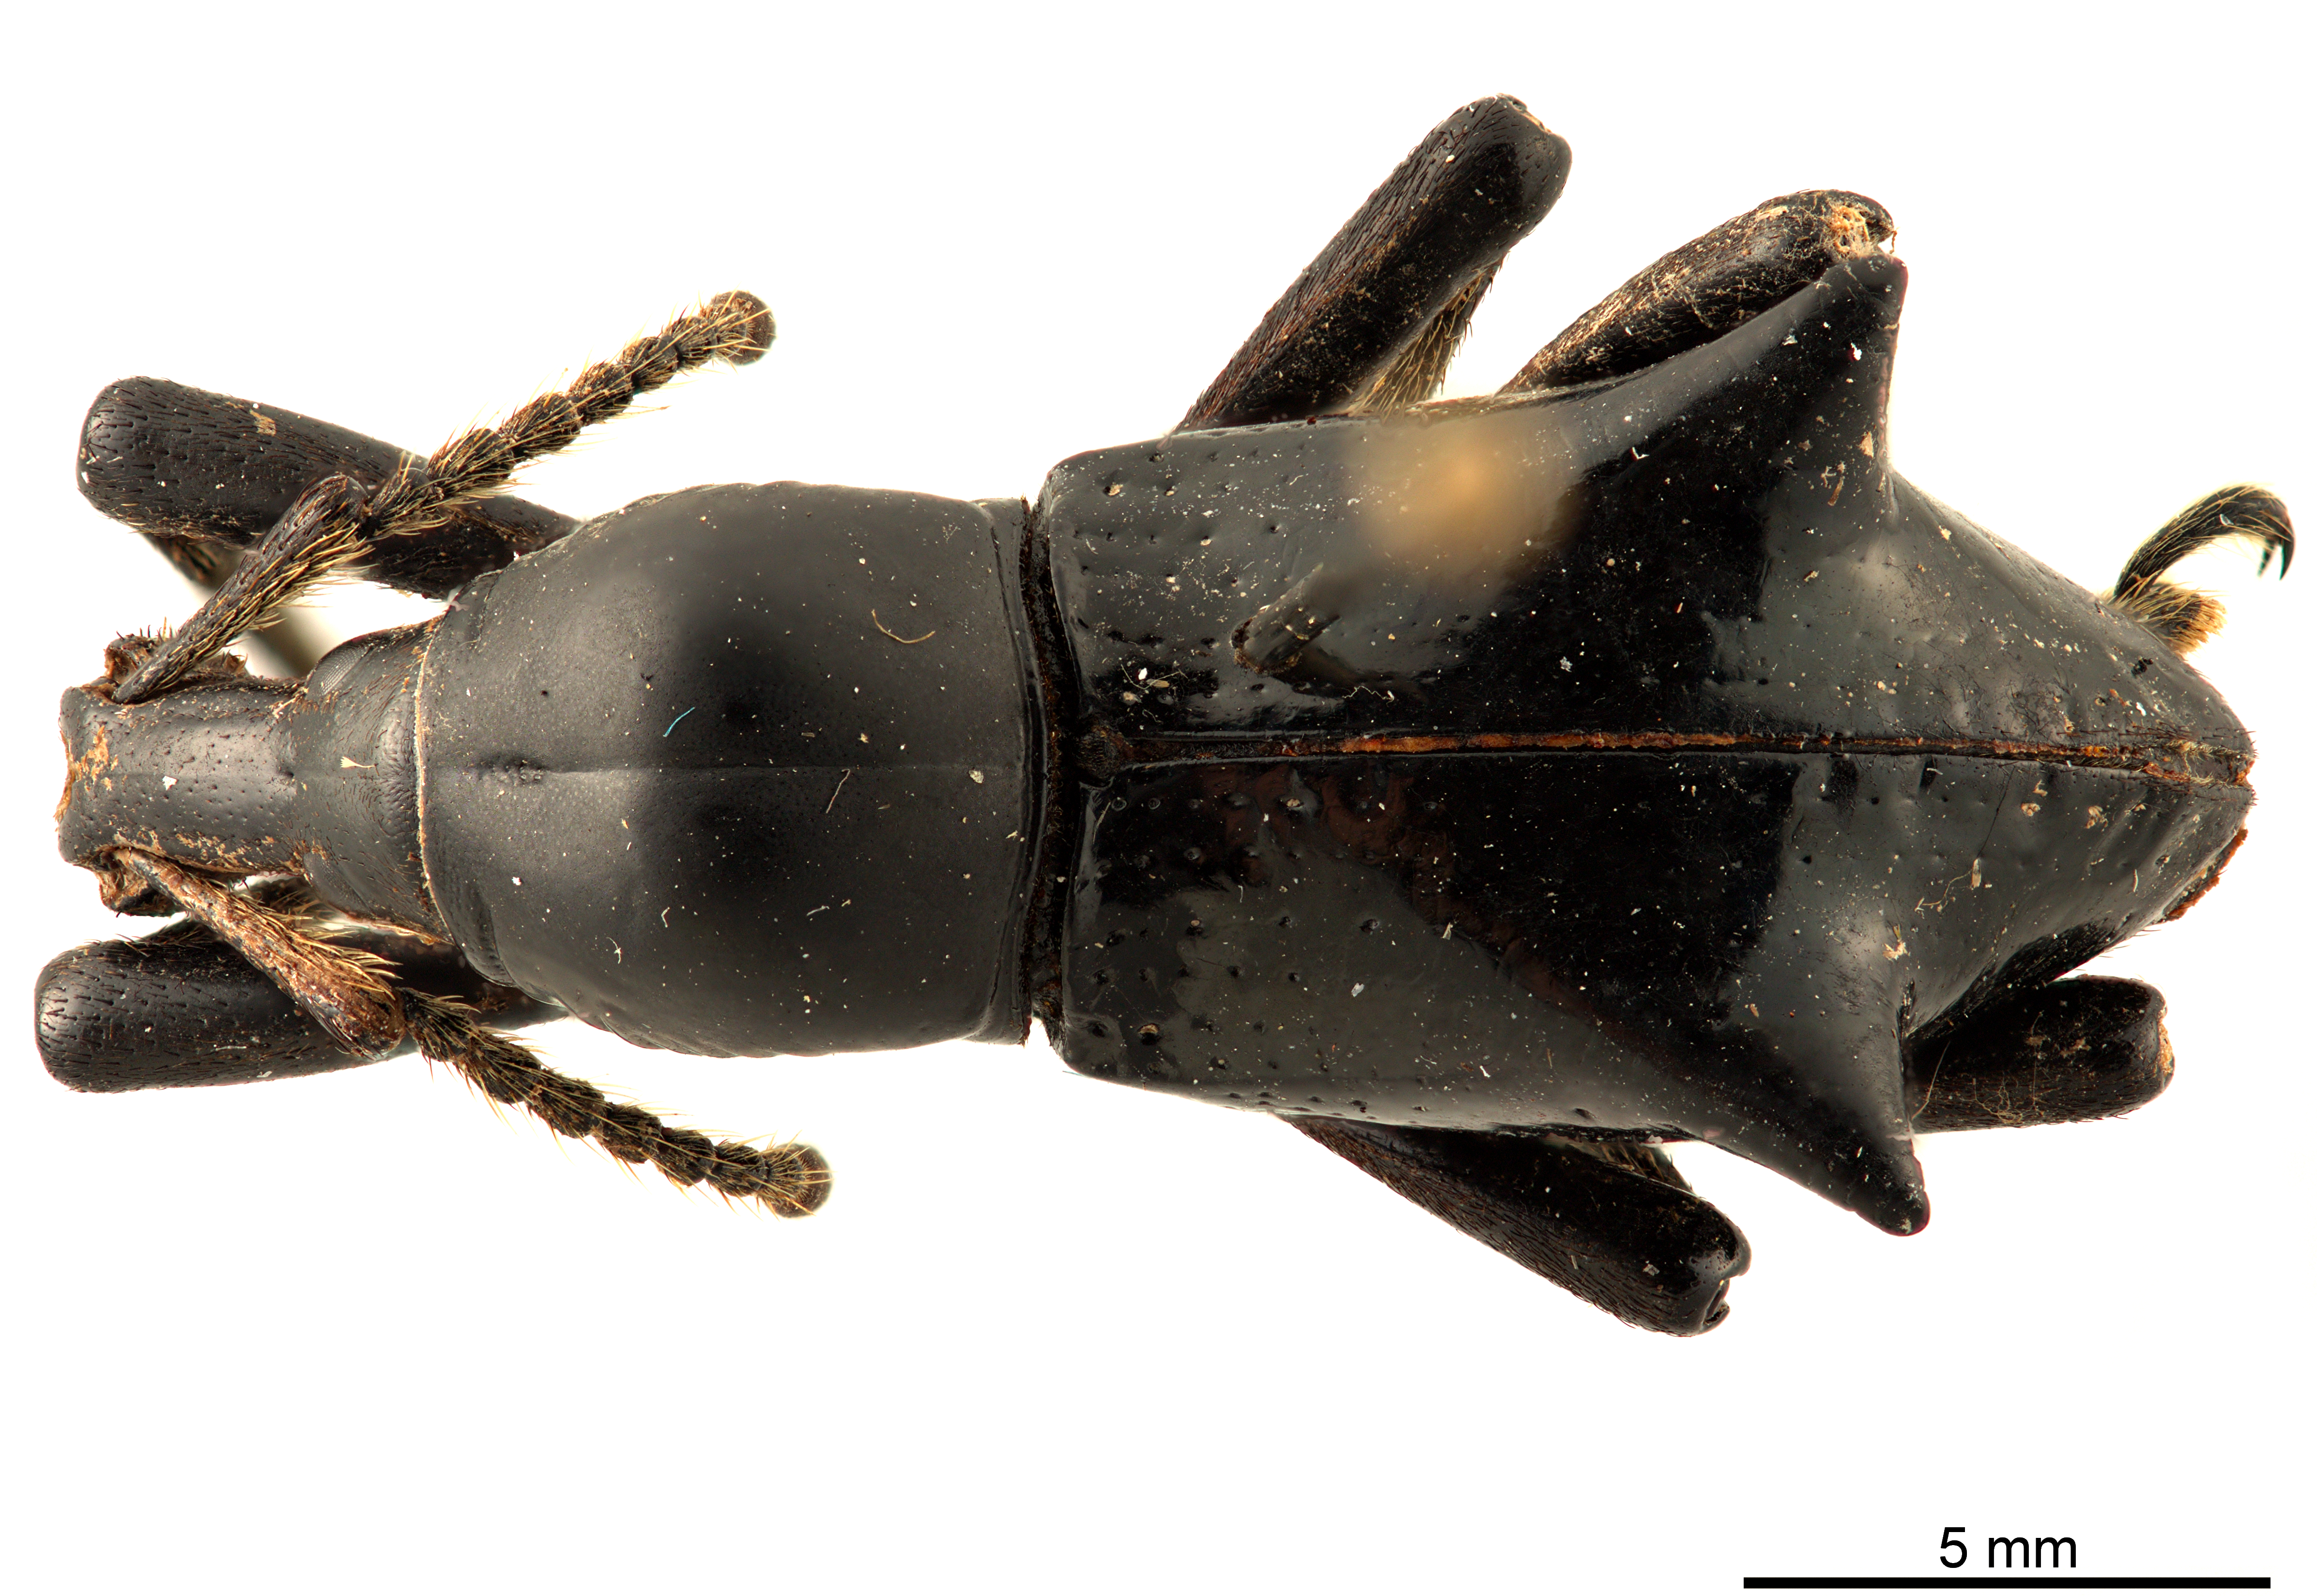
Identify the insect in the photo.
Gymnopholus weiskei
